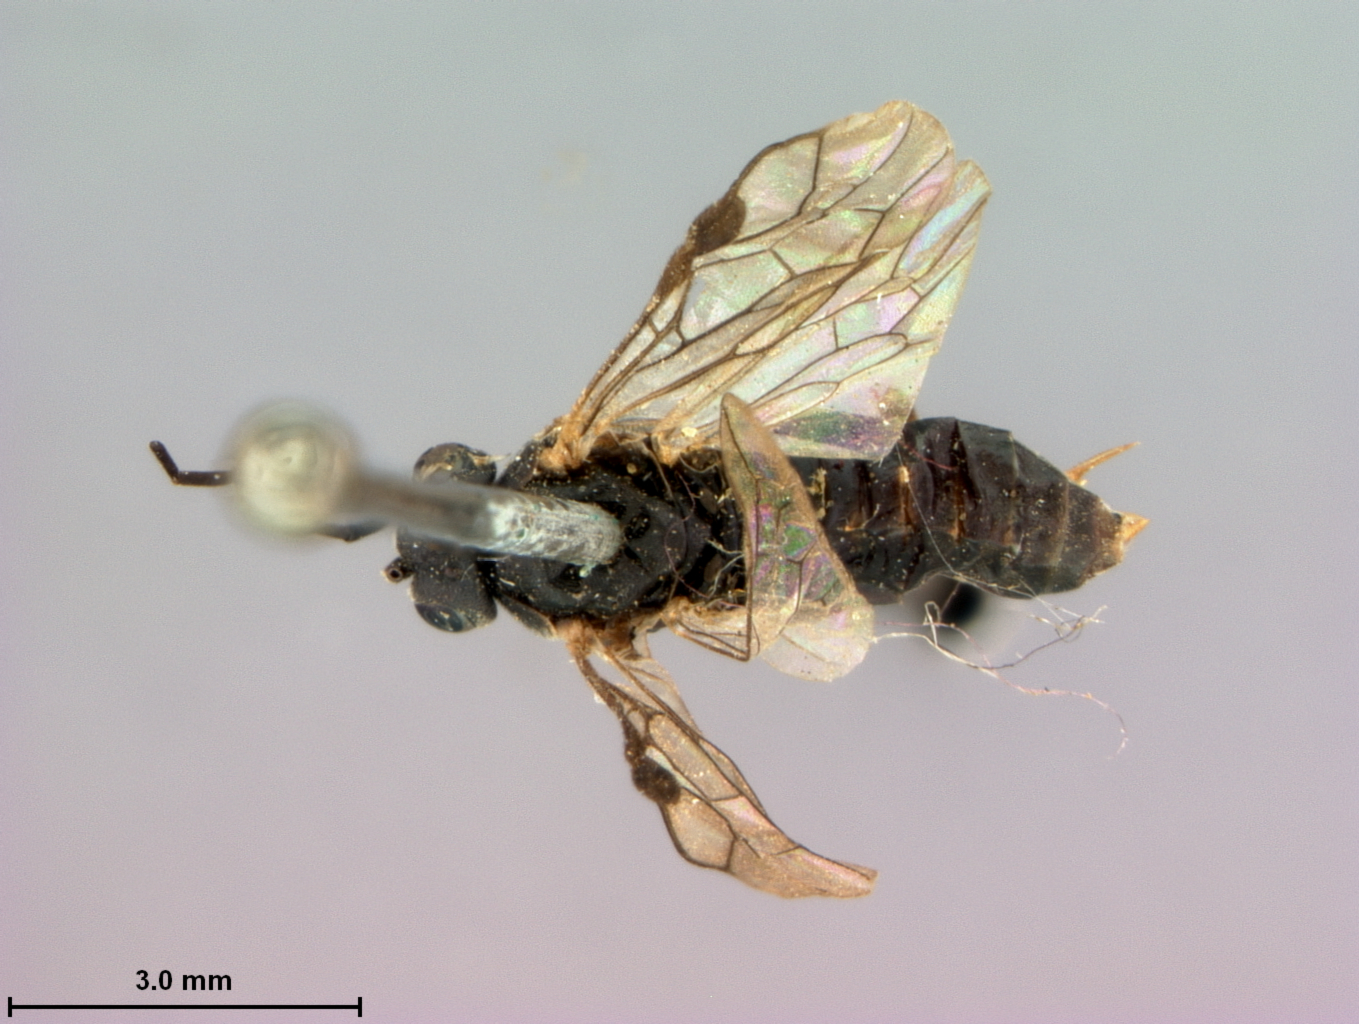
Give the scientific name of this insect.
Pristiphora murtfeldtiae
